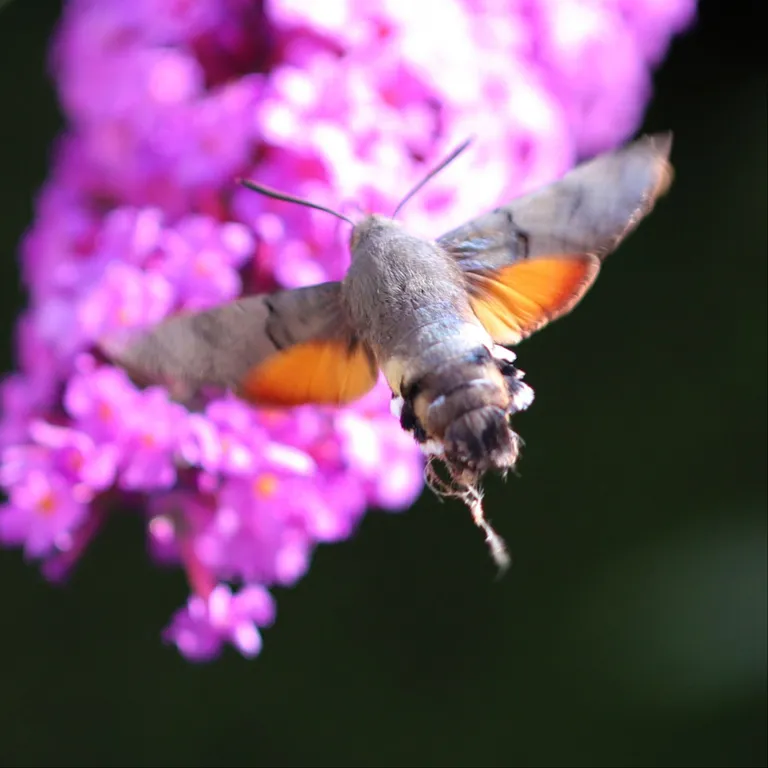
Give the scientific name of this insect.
Macroglossum stellatarum
